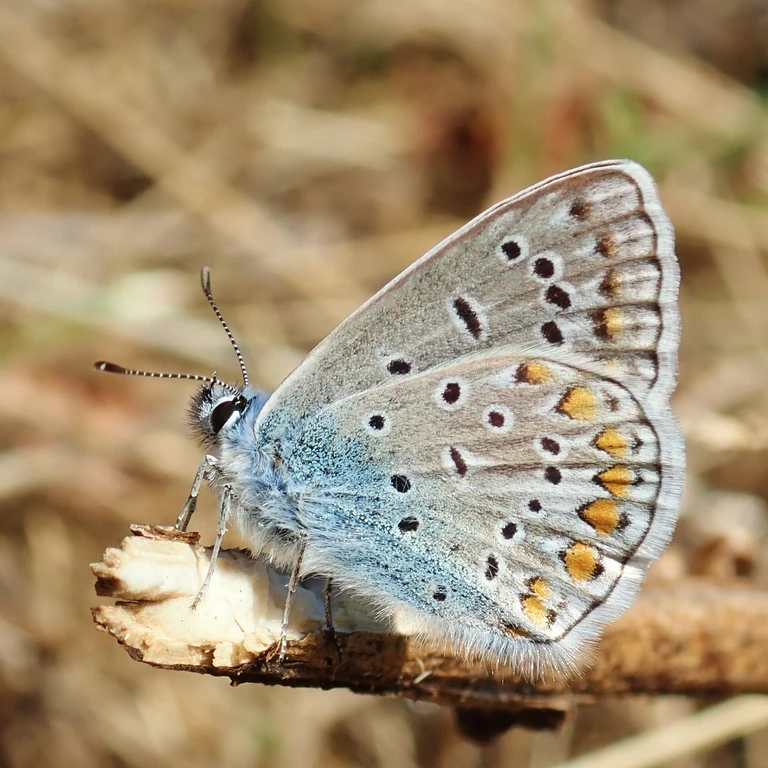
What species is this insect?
Polyommatus icarus
